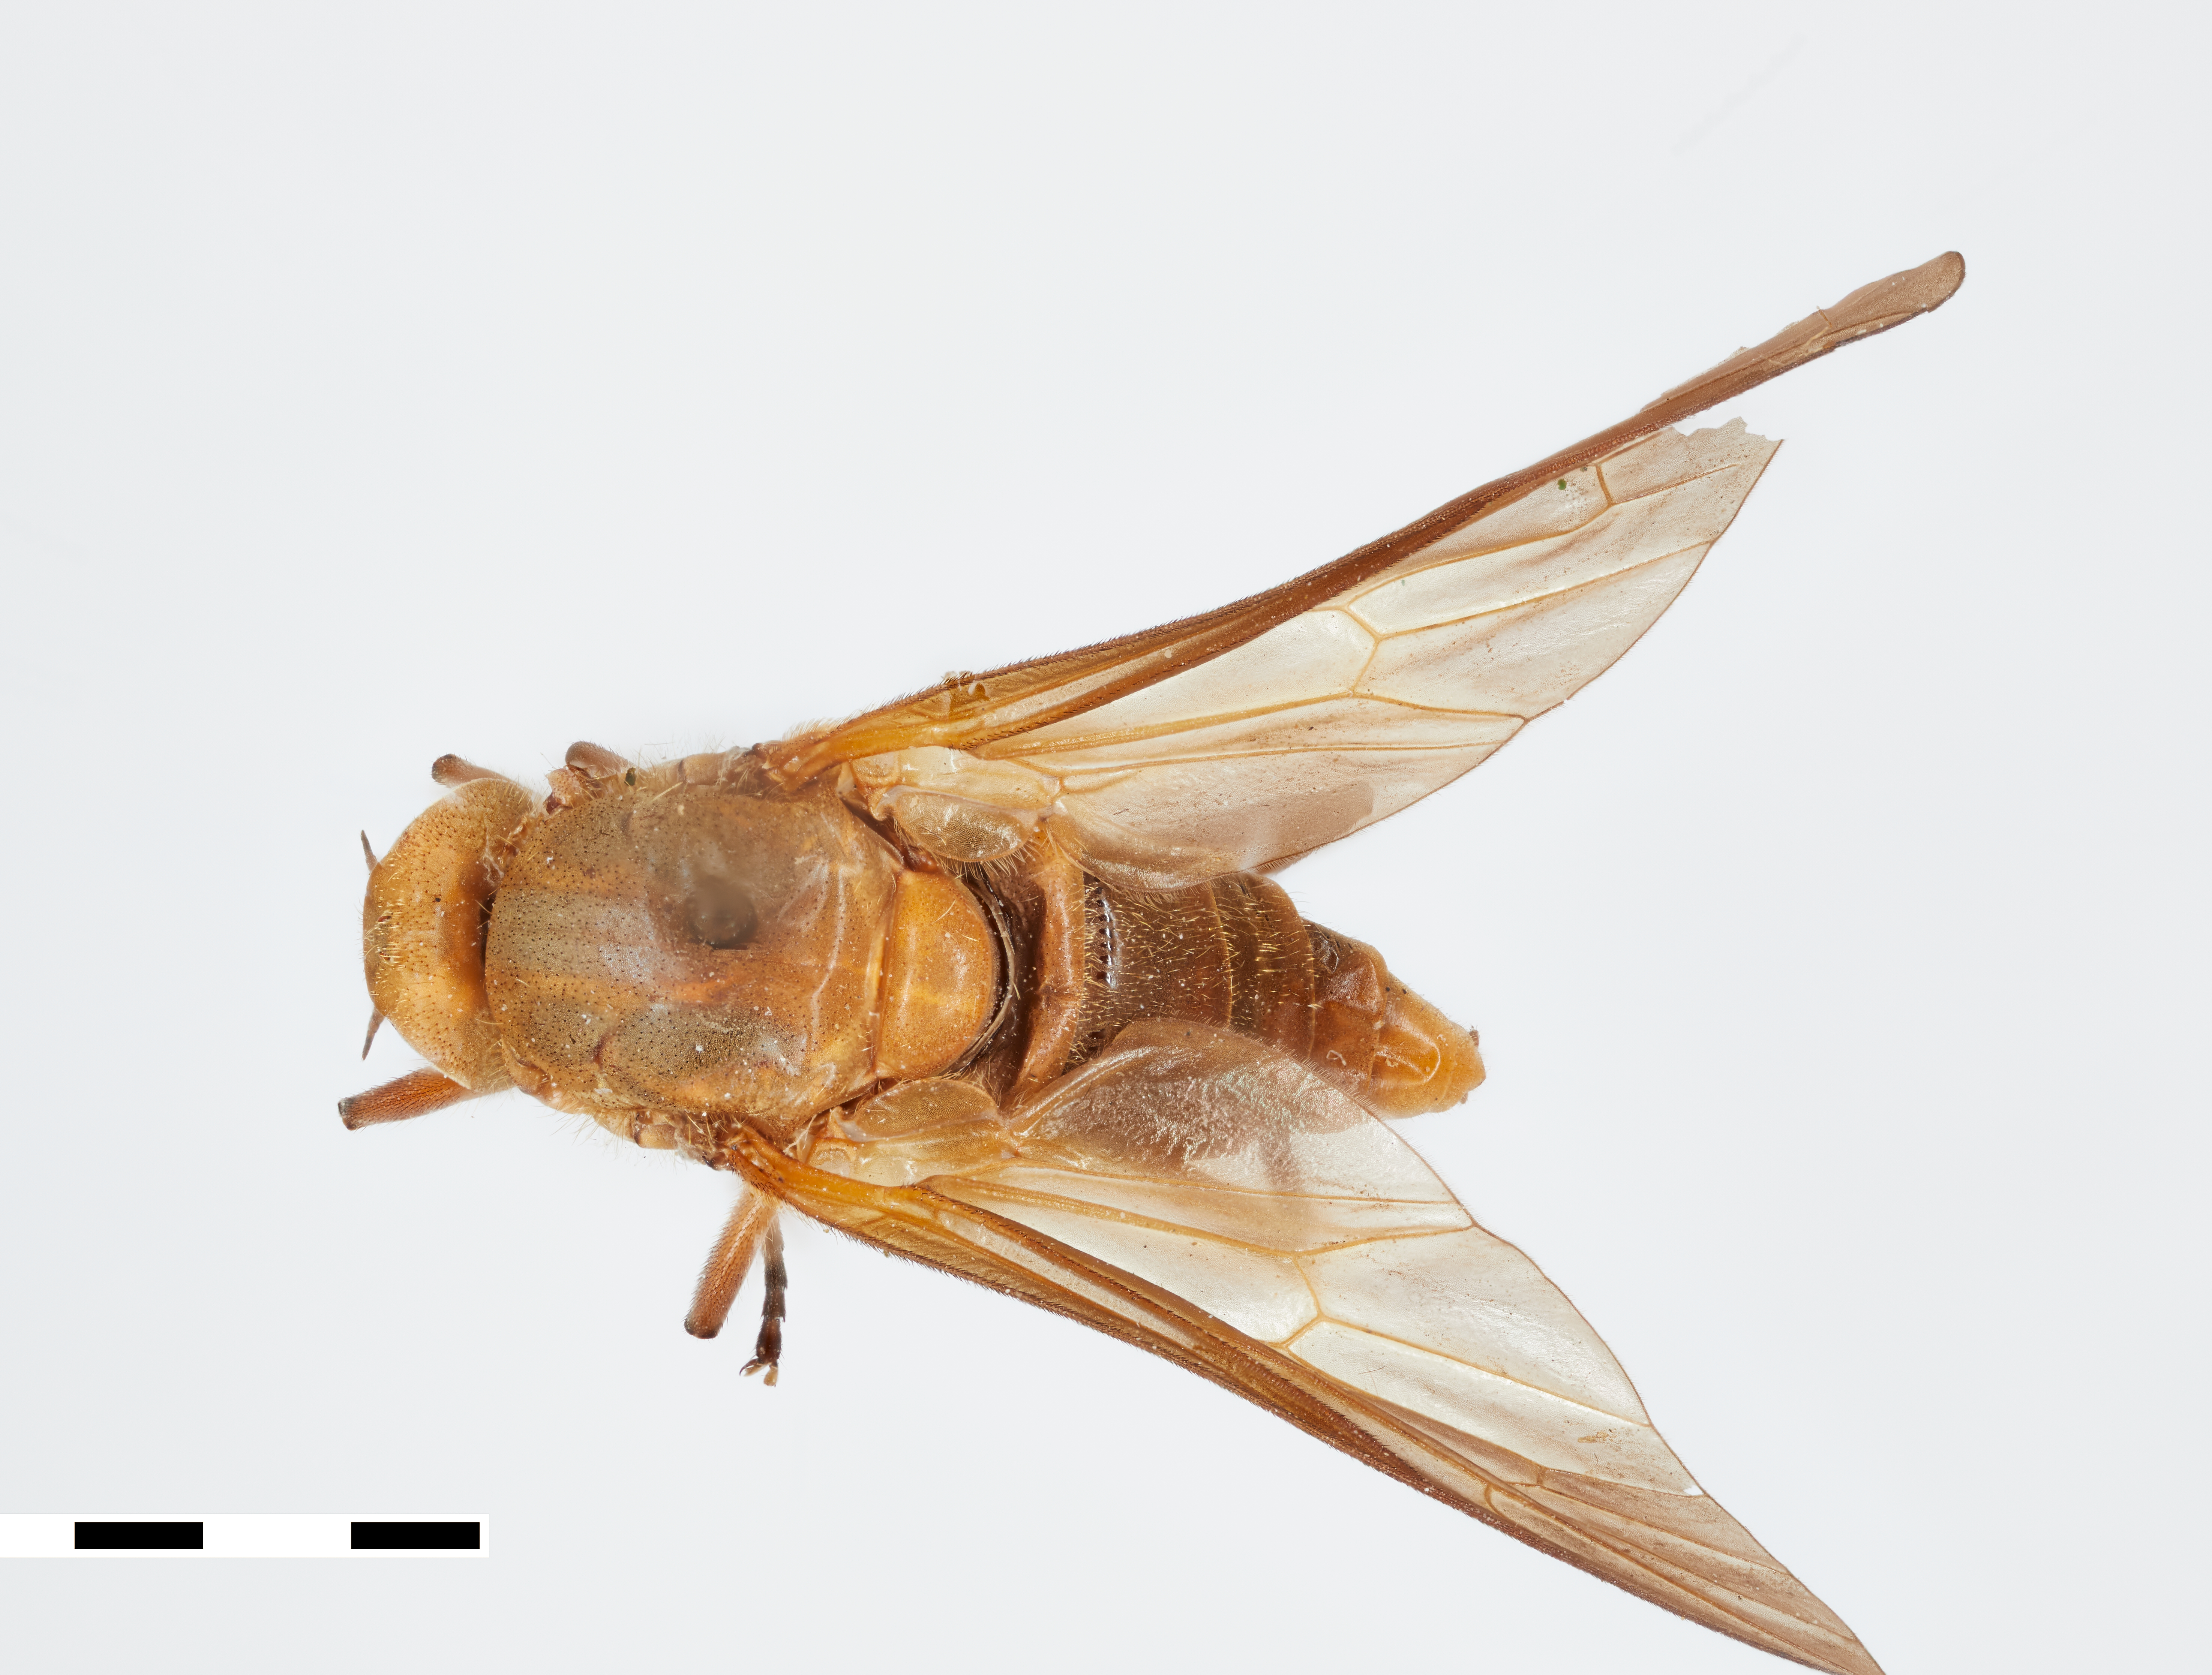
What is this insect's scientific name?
Arthroceras subaquilum
